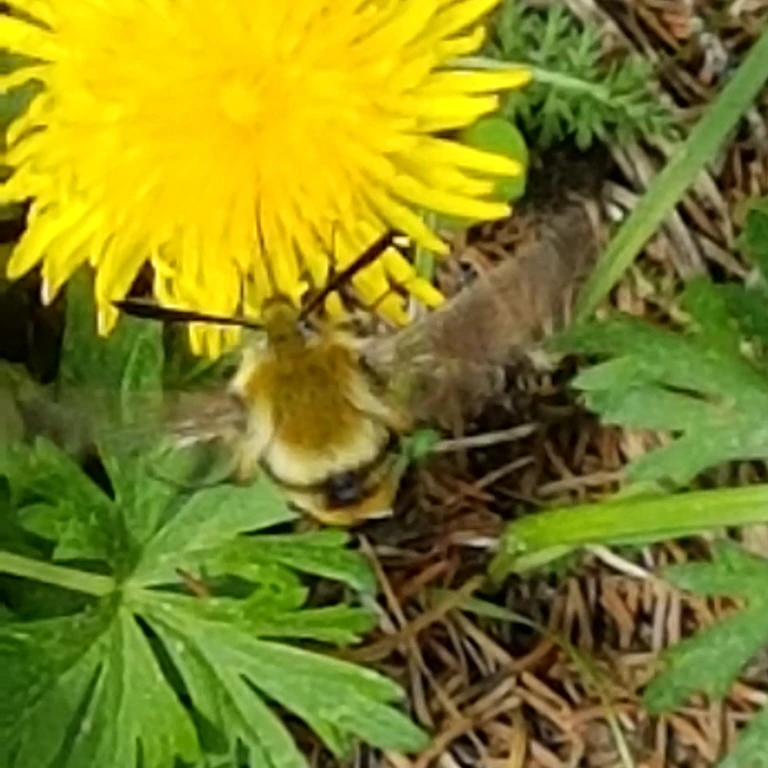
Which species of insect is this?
Hemaris fuciformis
